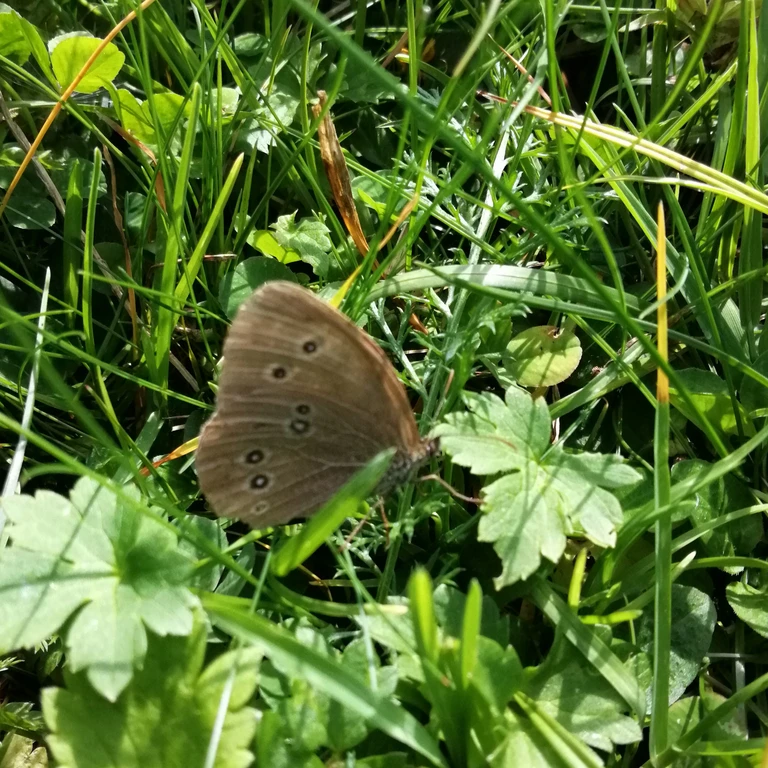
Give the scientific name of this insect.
Aphantopus hyperantus
